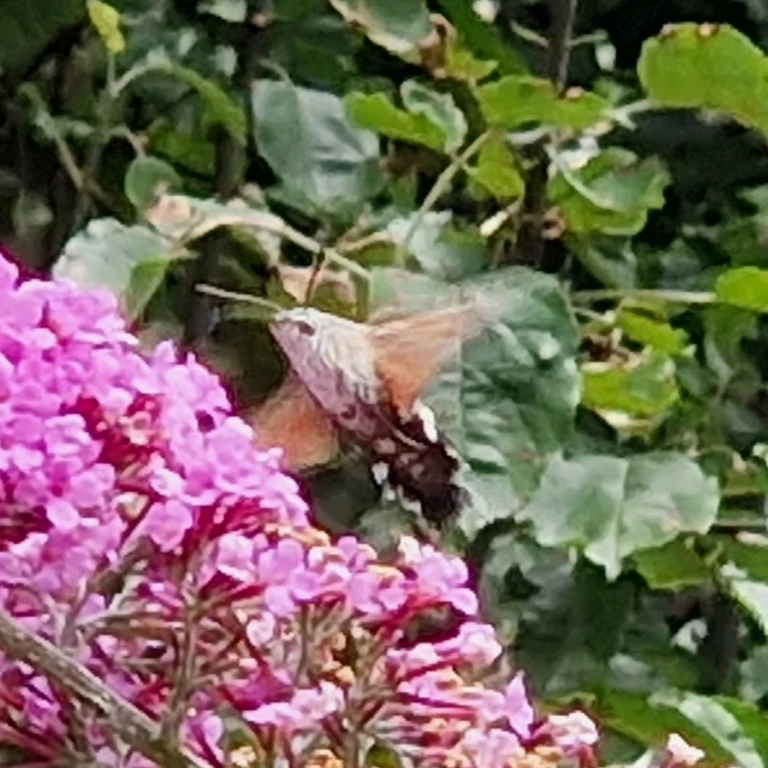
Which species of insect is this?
Macroglossum stellatarum
